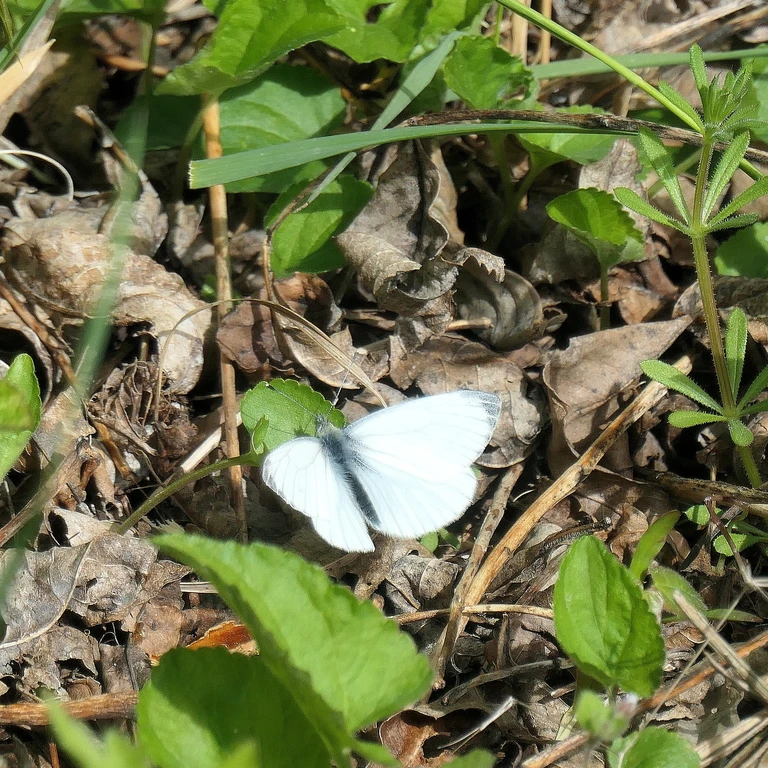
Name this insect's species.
Pieris napi
